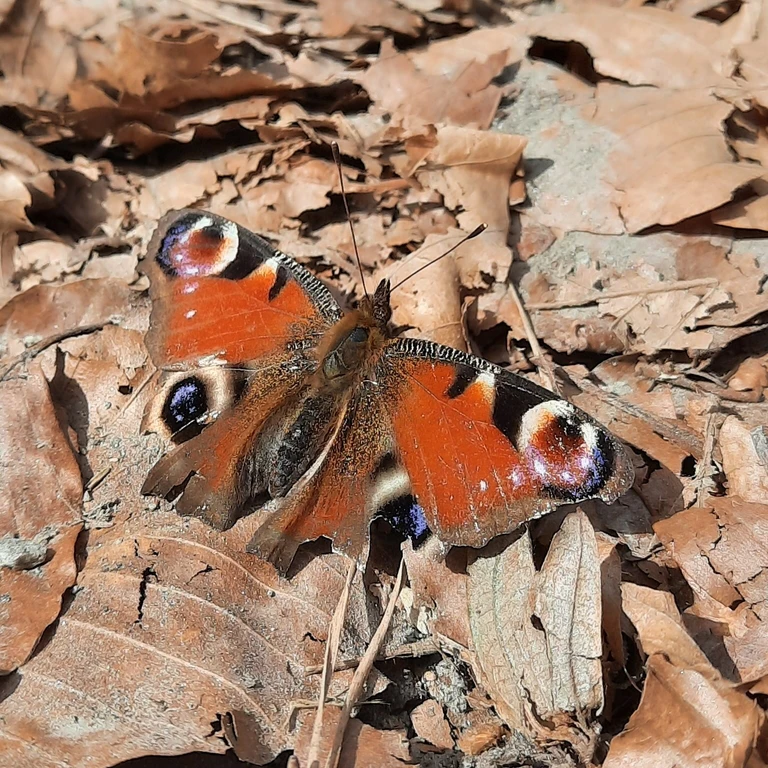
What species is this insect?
Aglais io
